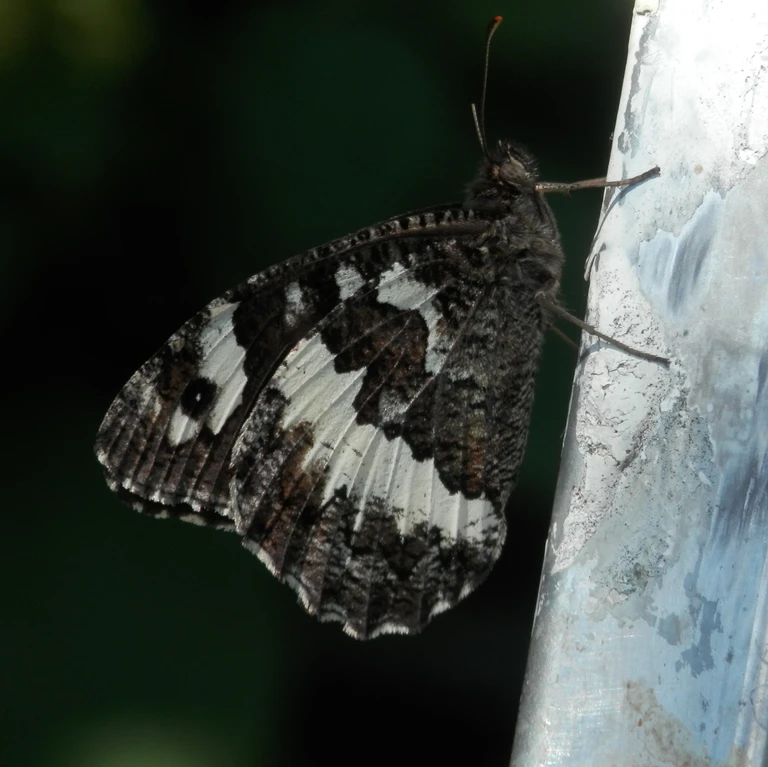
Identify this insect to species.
Brintesia circe
